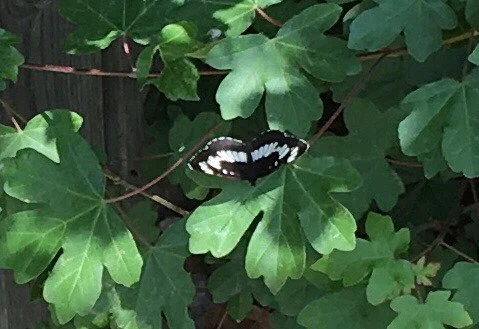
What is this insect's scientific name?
Neptis rivularis
